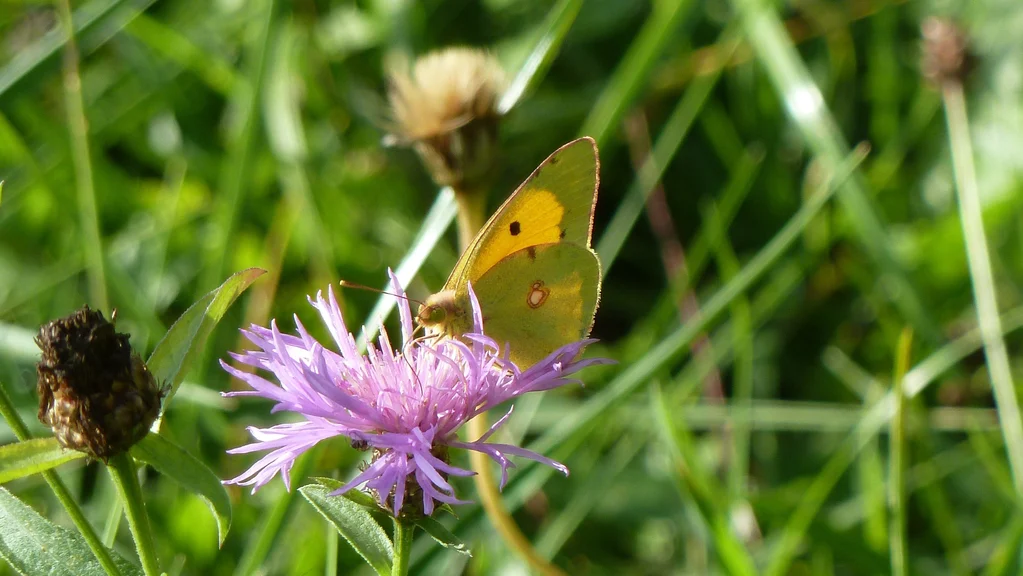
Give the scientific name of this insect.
Colias croceus
